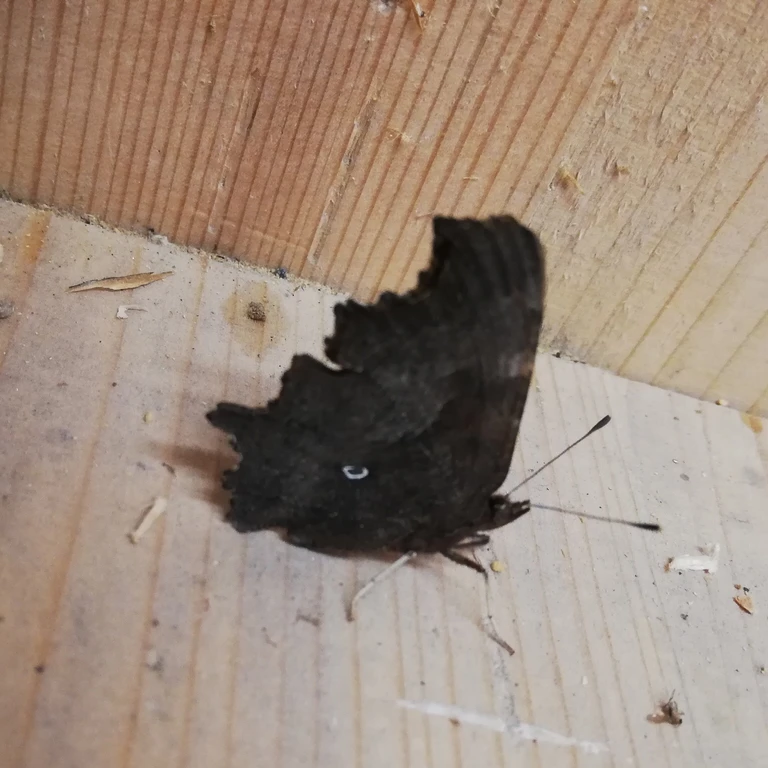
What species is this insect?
Polygonia c-album
